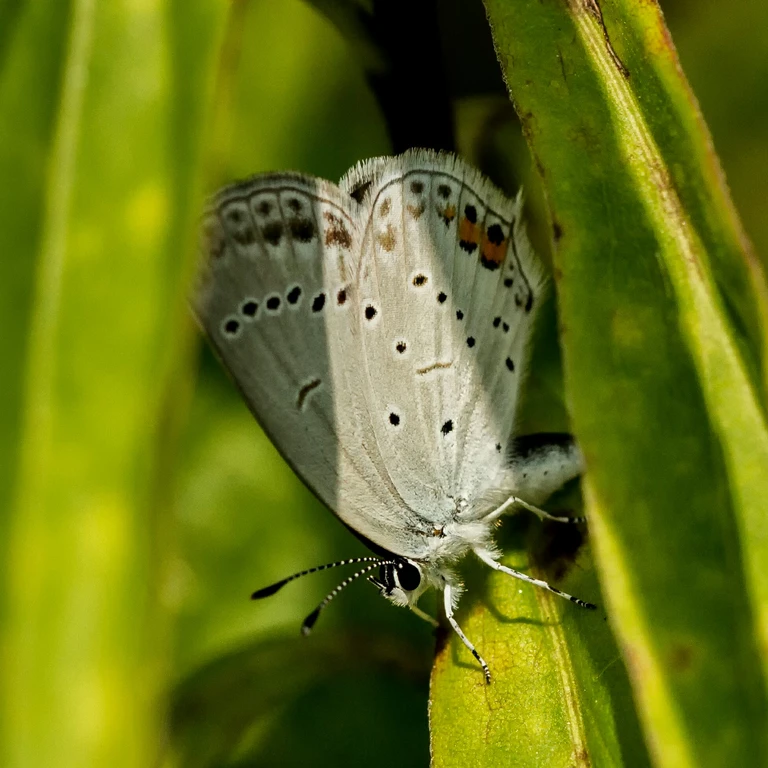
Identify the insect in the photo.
Cupido argiades (also Elkalyce argiades)
